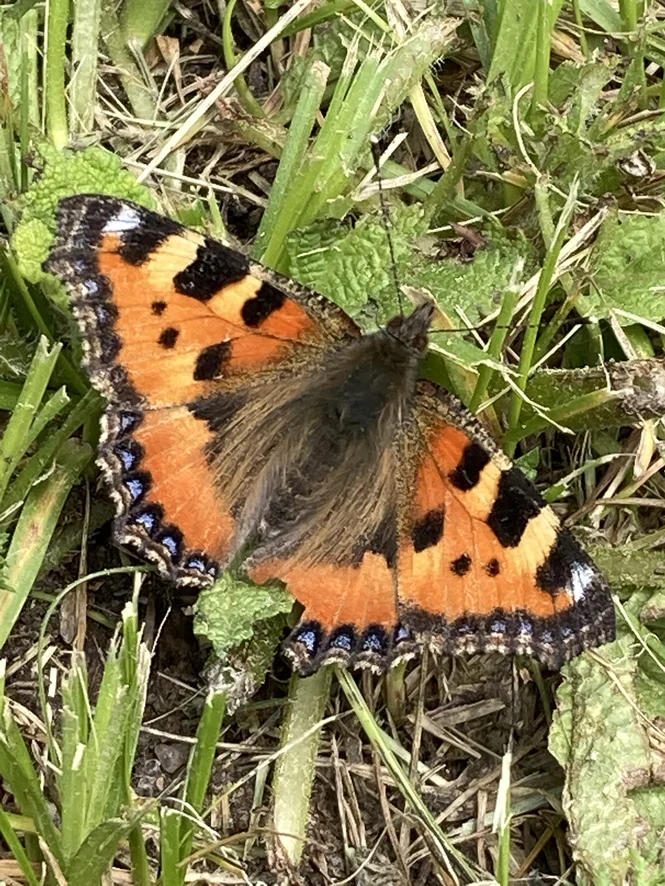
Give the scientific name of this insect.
Aglais urticae
